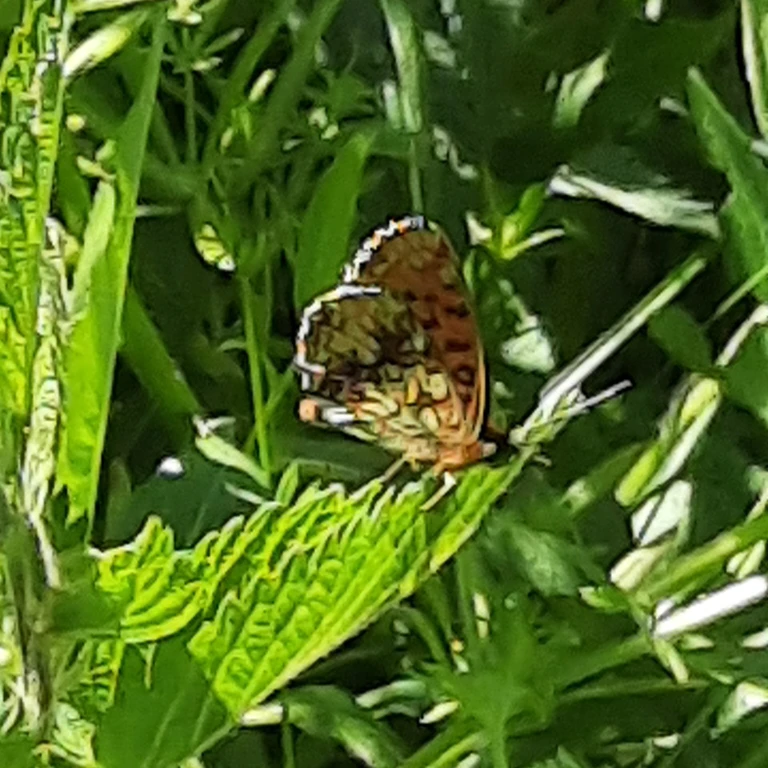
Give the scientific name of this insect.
Brenthis ino
